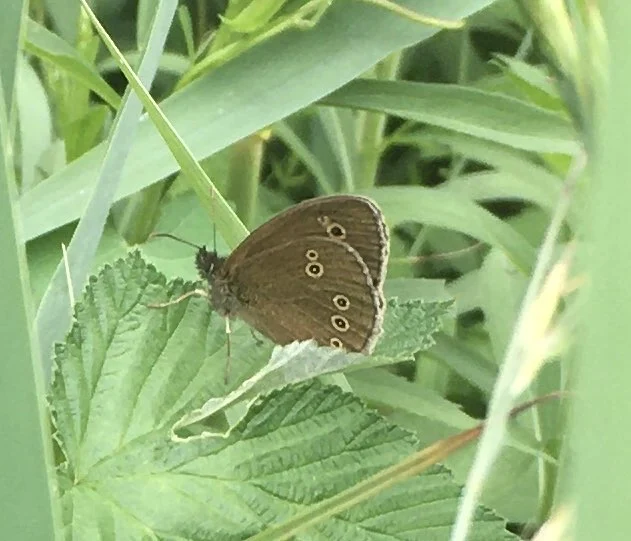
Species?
Aphantopus hyperantus
